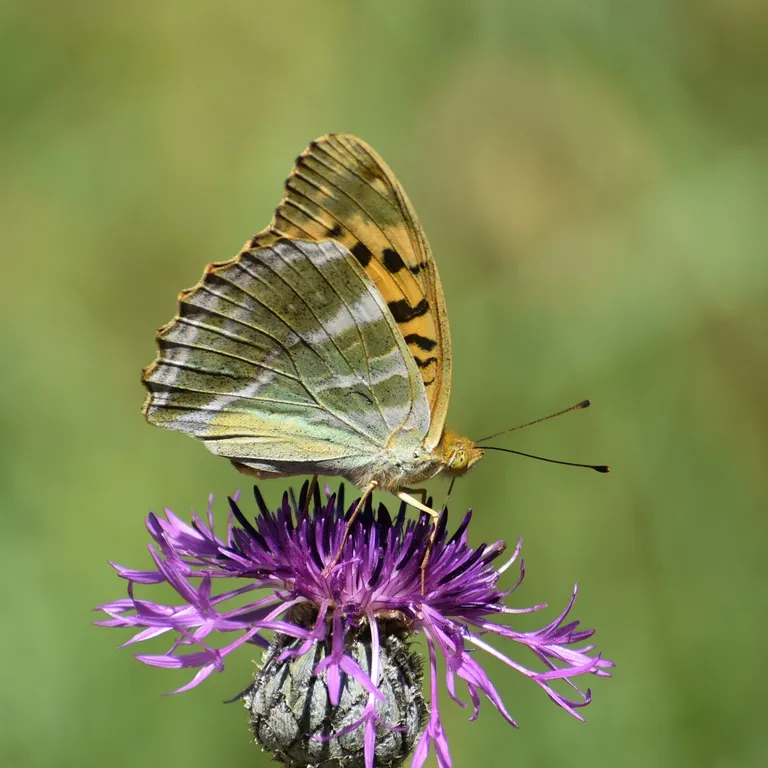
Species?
Argynnis paphia
